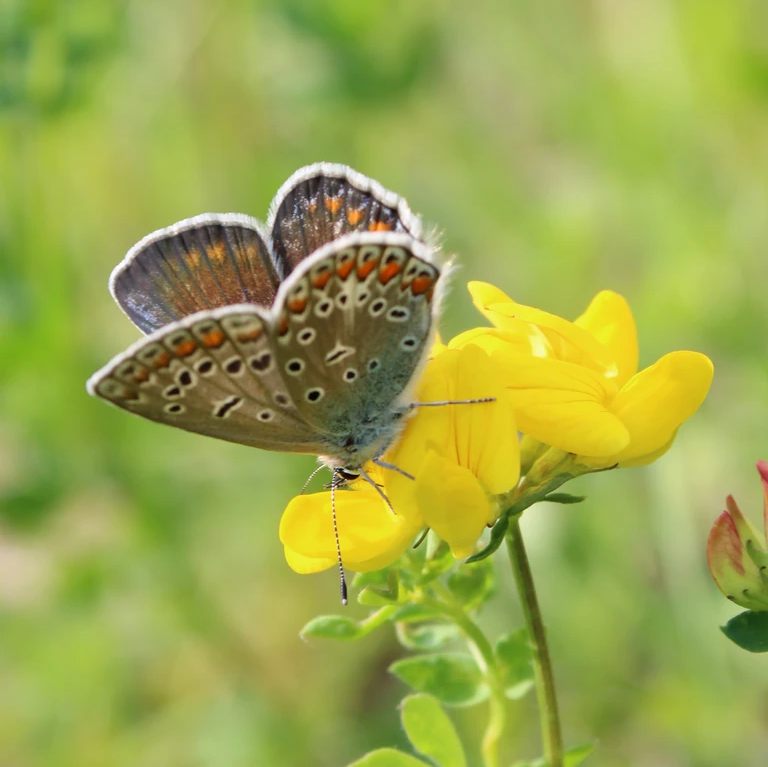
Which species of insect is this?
Polyommatus icarus
